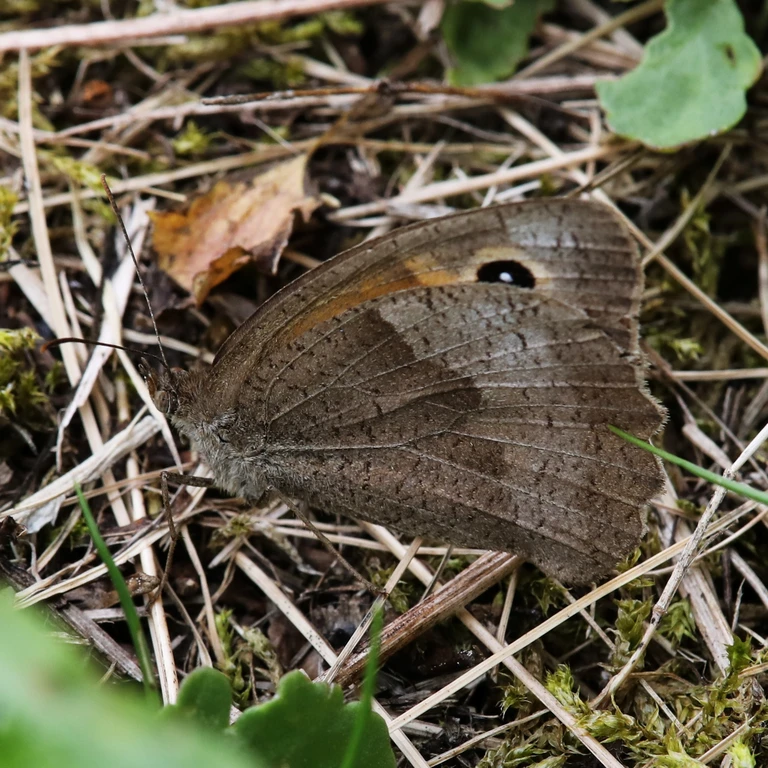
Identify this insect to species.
Maniola jurtina
